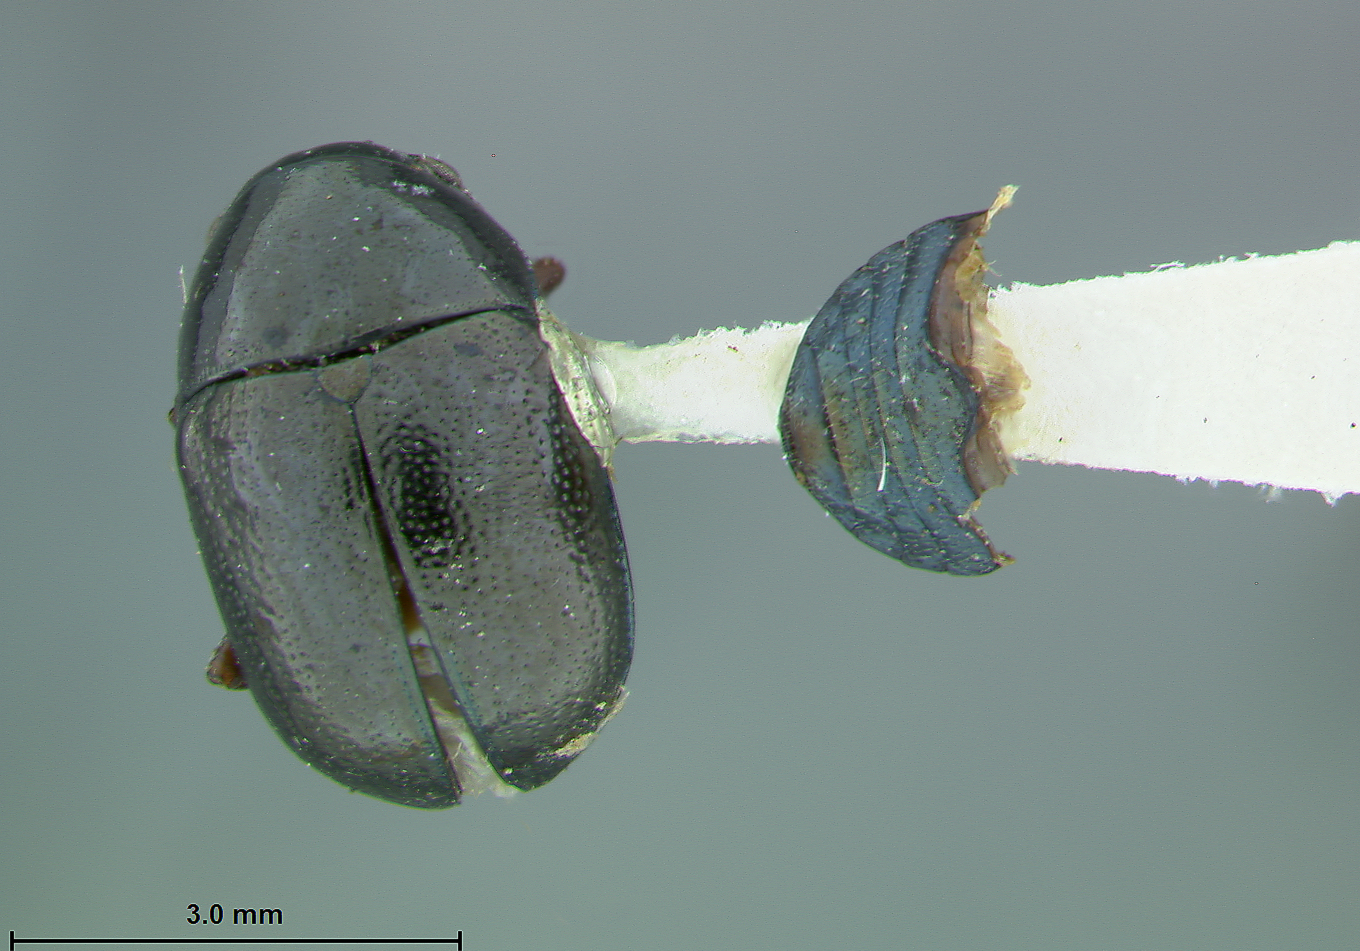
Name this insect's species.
Metaparia prosopis
